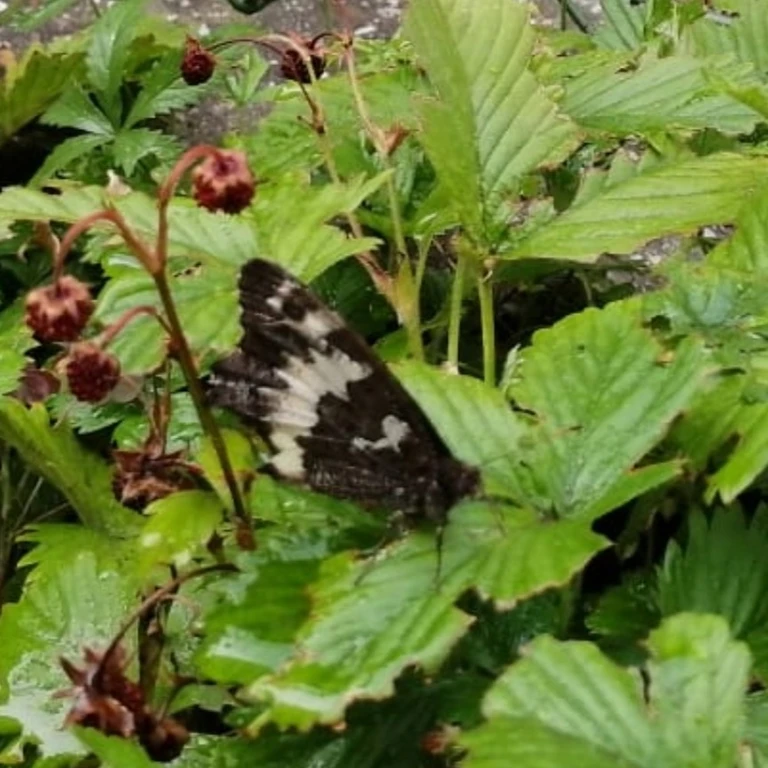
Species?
Brintesia circe
